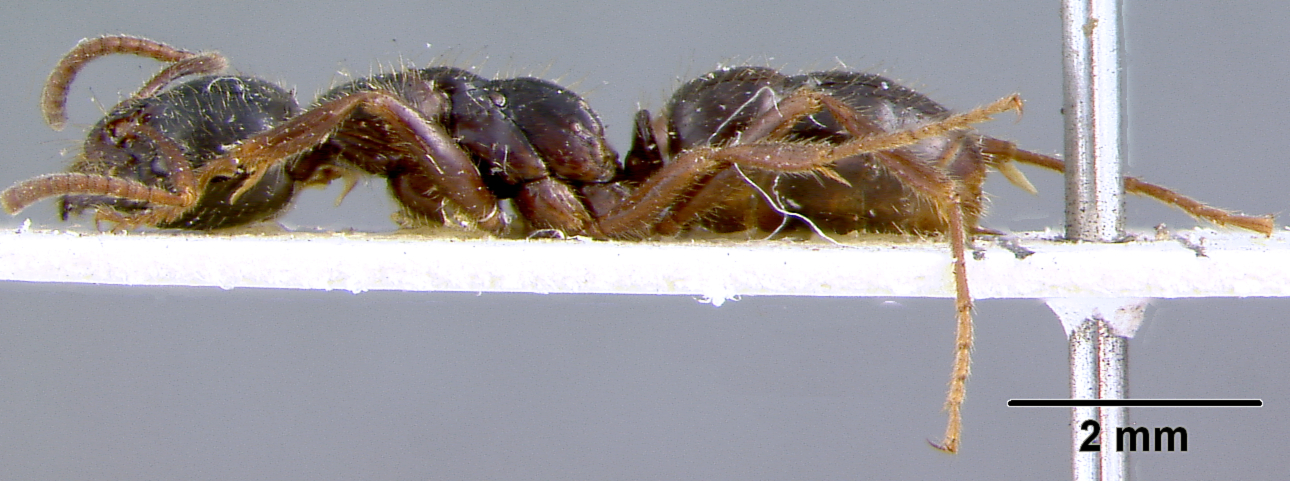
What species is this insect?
Leptogenys breviceps
